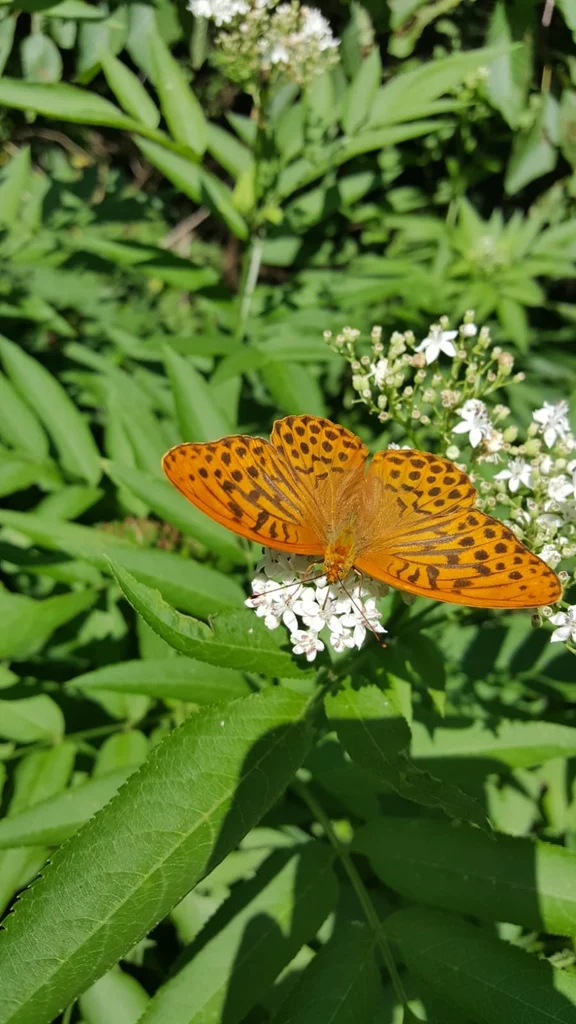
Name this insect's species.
Argynnis paphia
